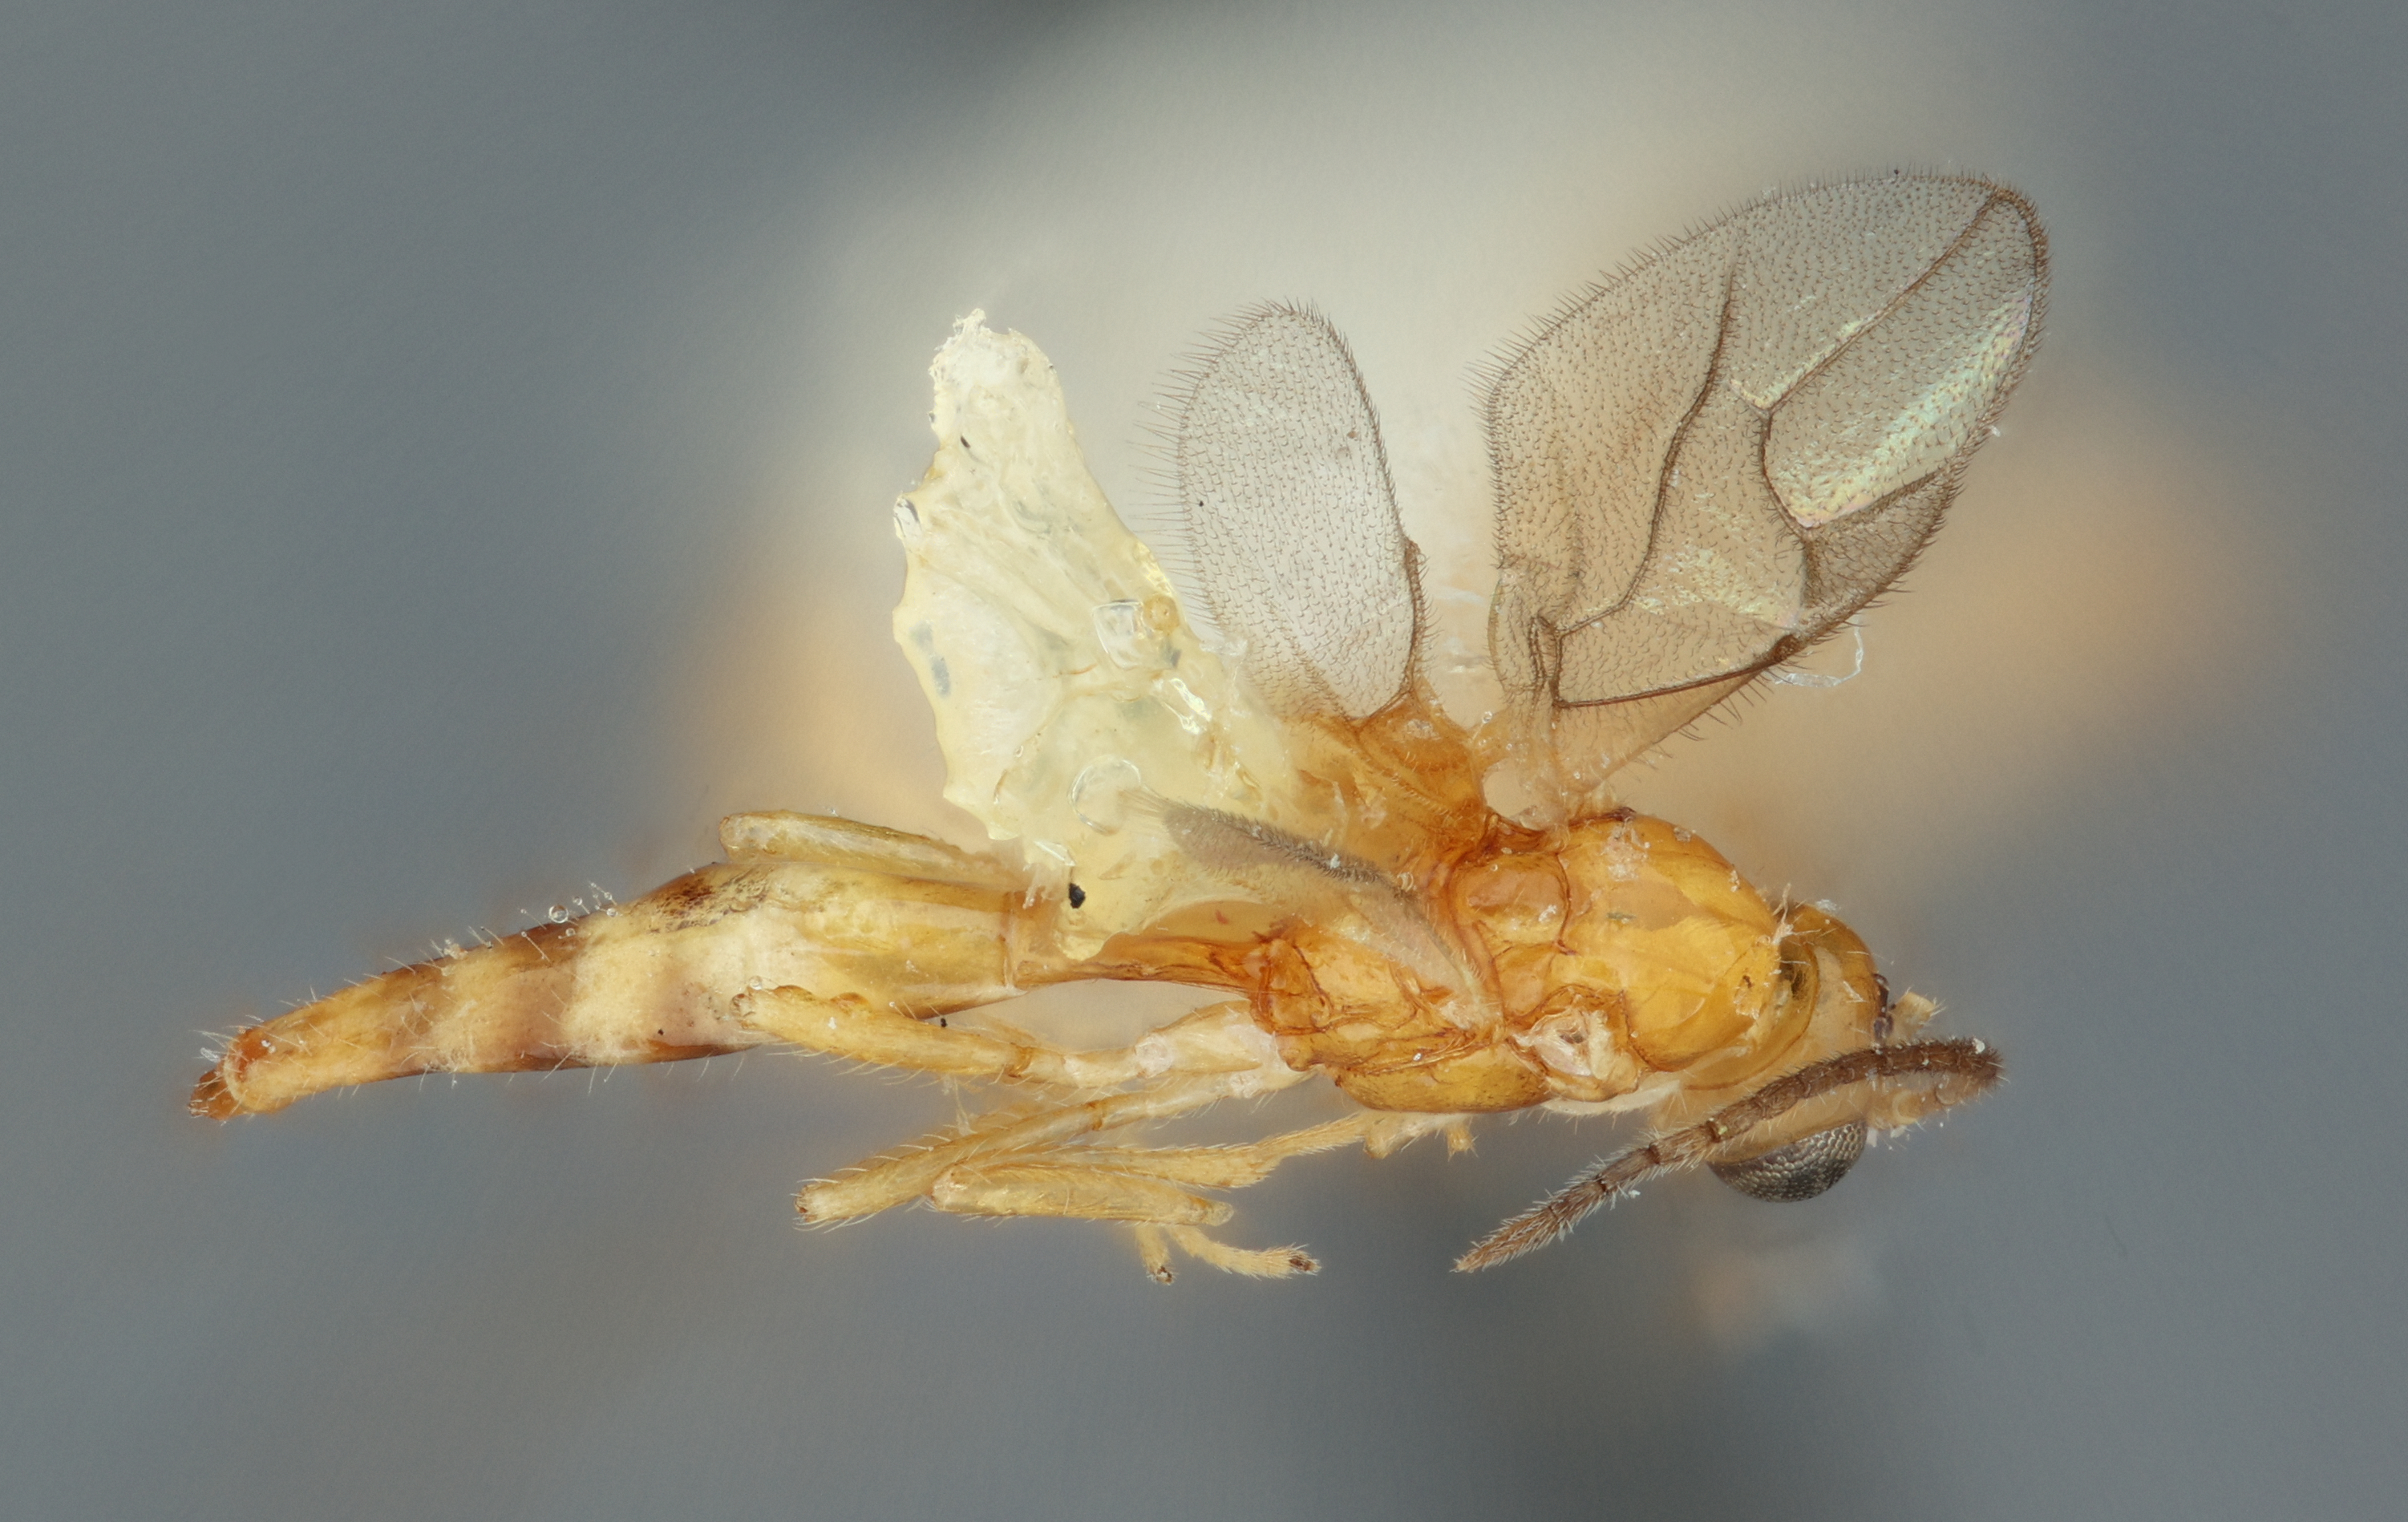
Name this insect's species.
Archapidus greenideae
